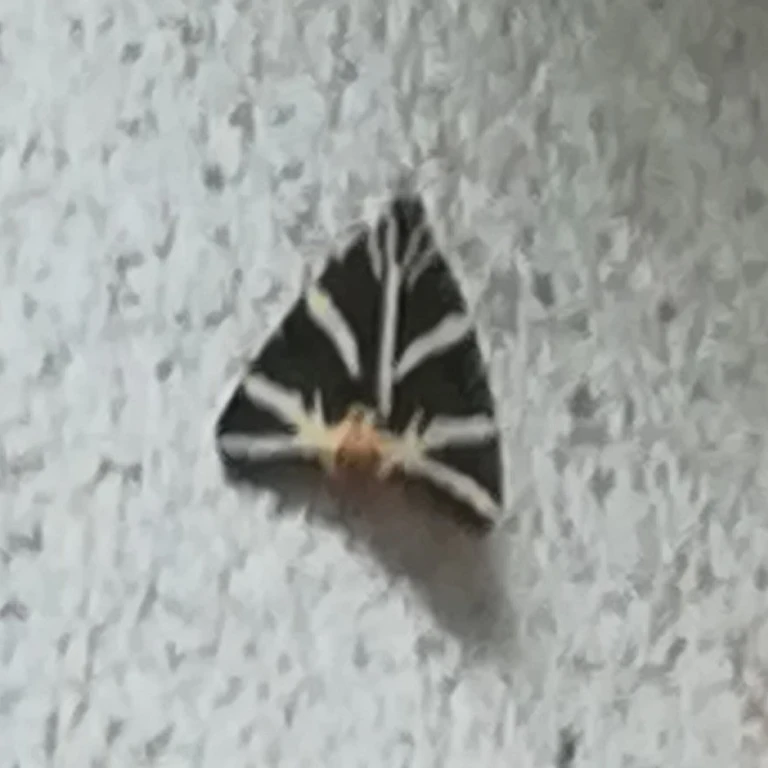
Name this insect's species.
Euplagia quadripunctaria
